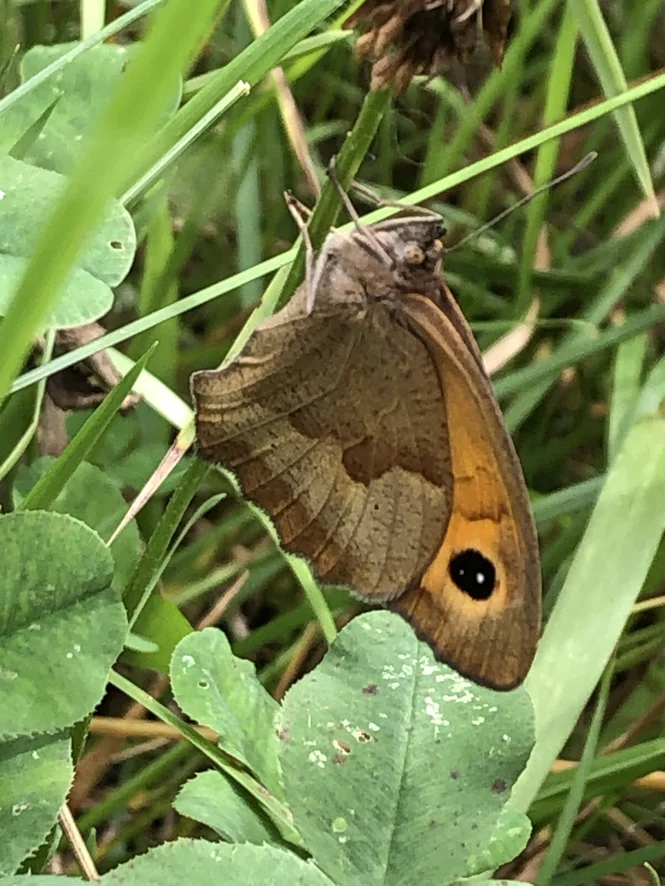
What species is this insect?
Maniola jurtina
